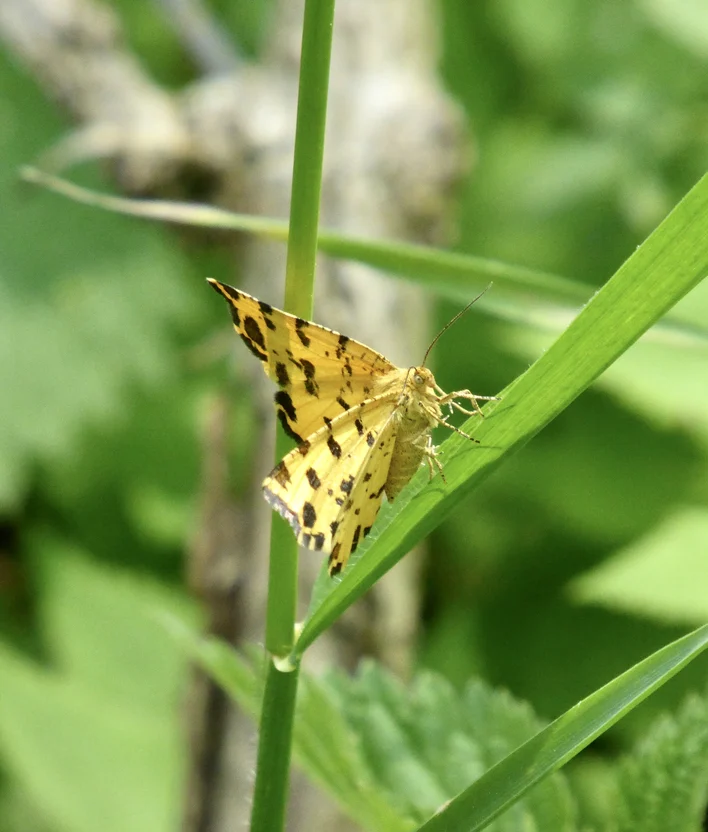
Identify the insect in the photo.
Pseudopanthera macularia
